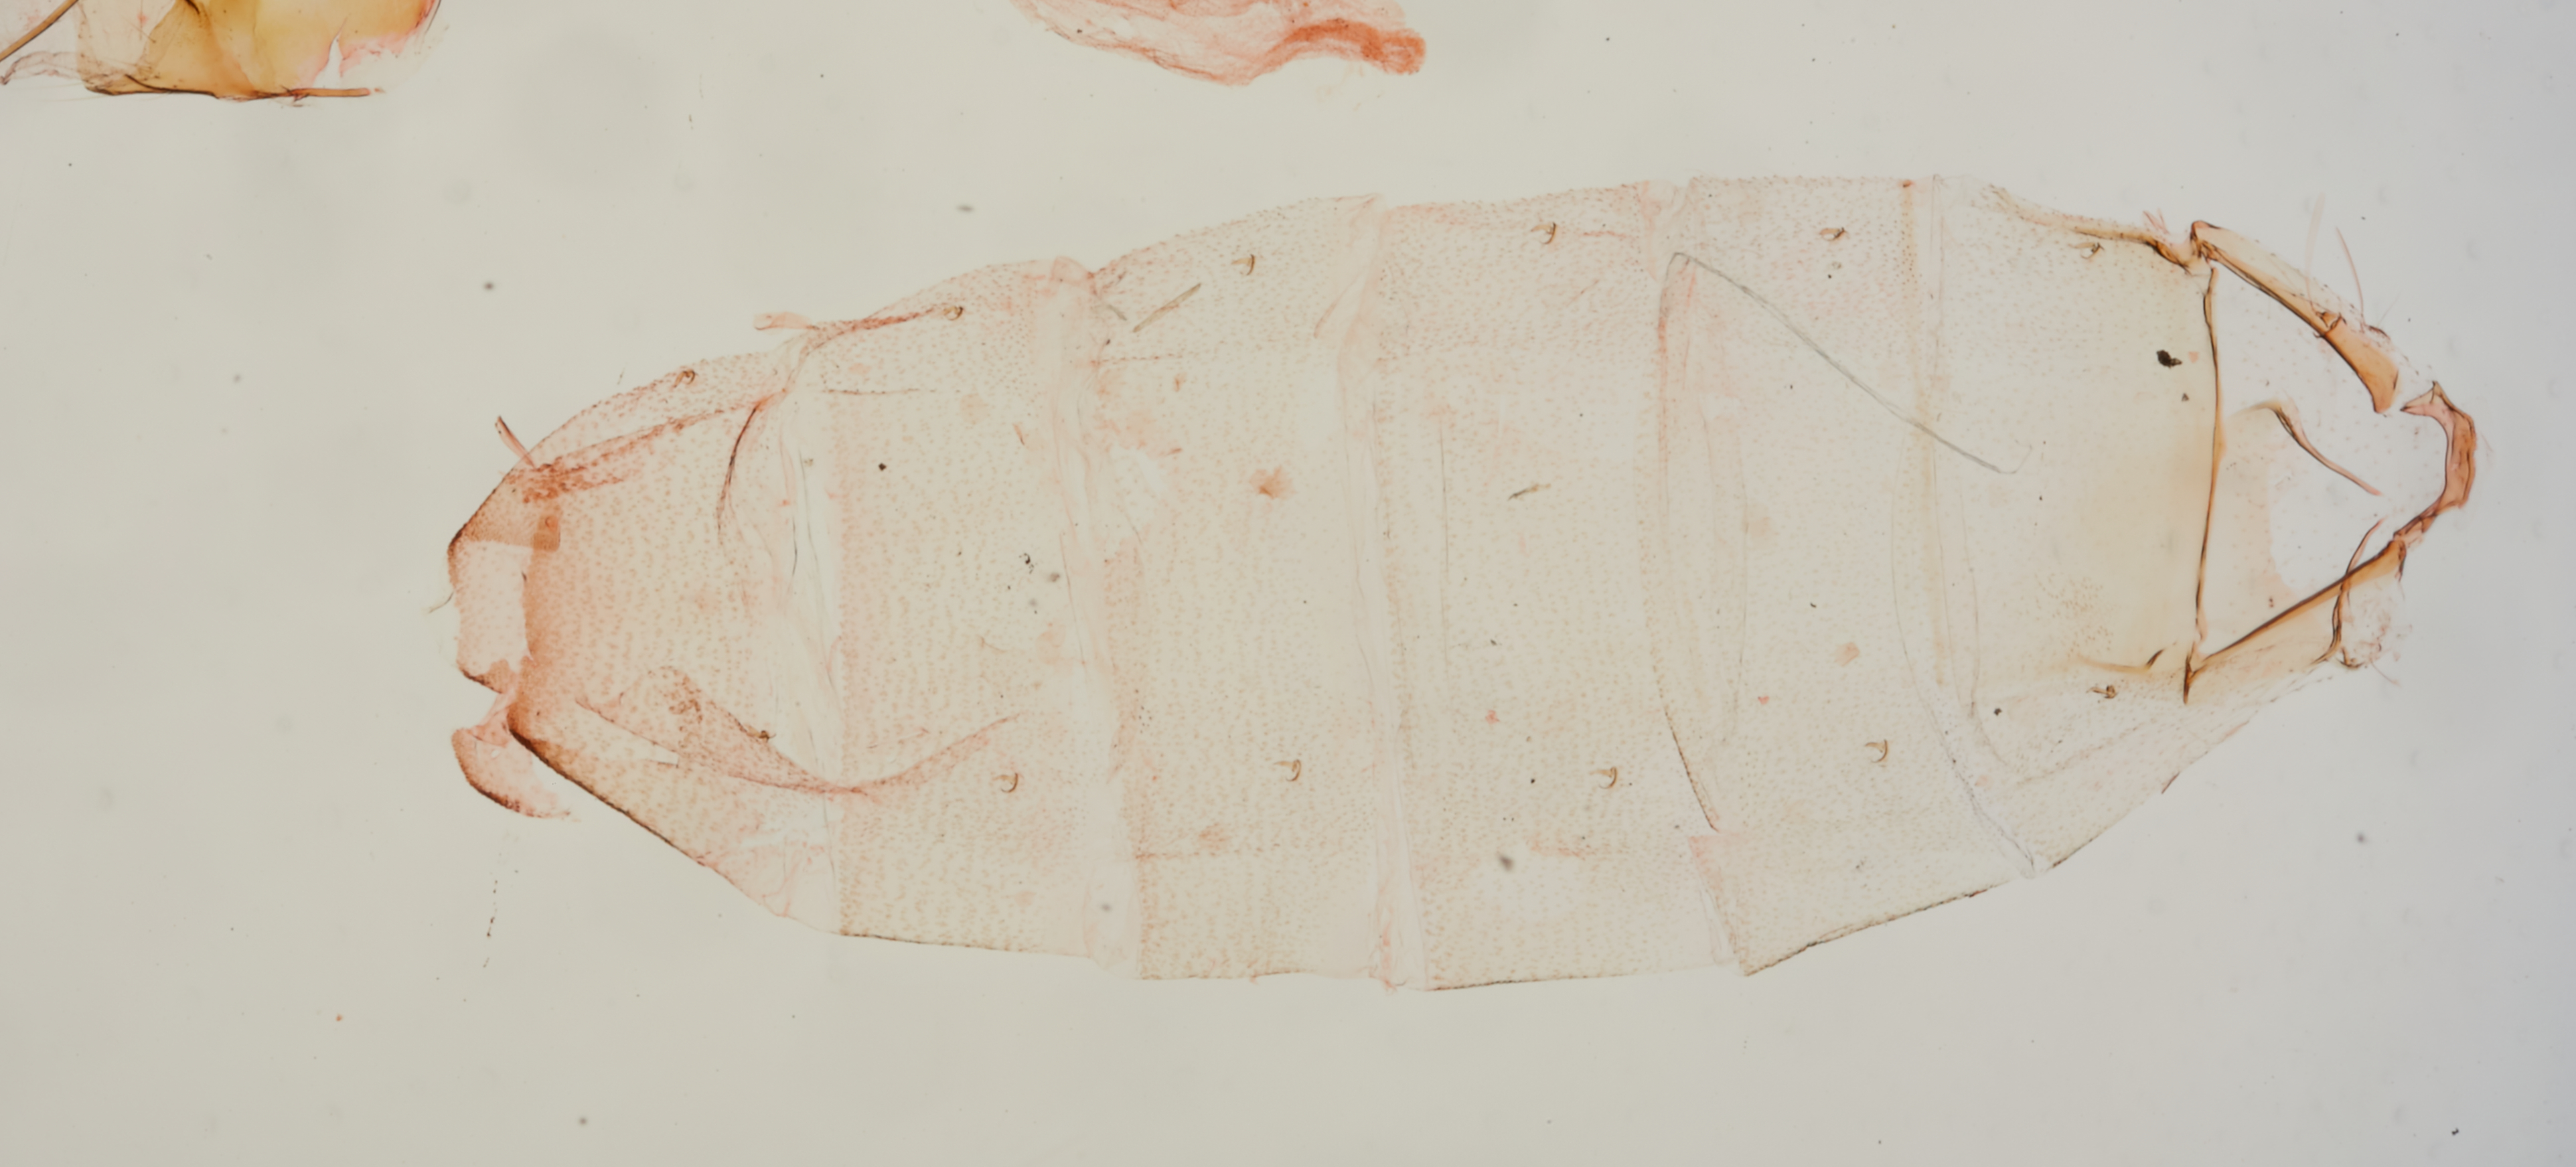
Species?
Depressaria yakimae
